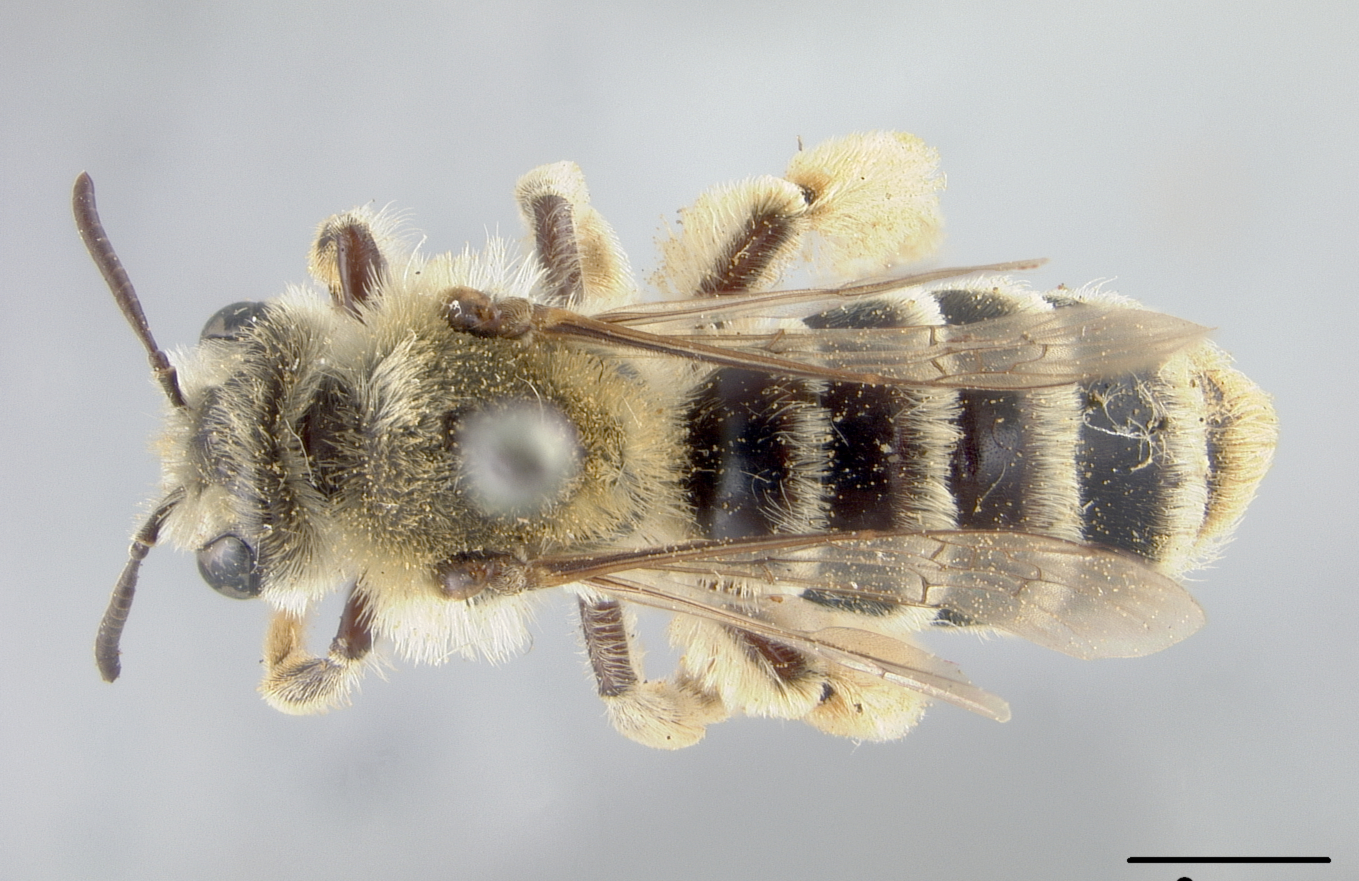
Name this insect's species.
Andrena isocomae
